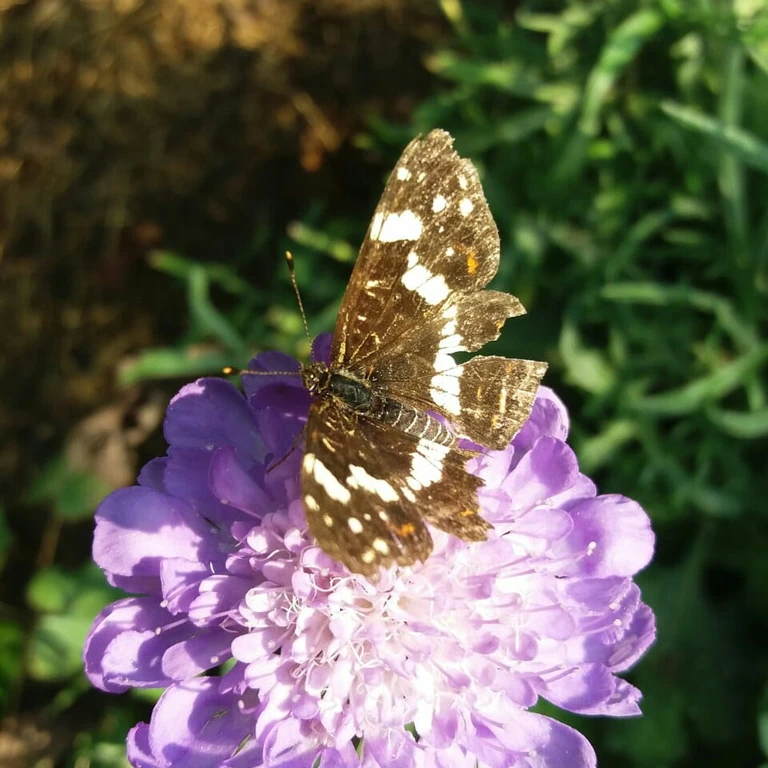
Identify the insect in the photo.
Araschnia levana
